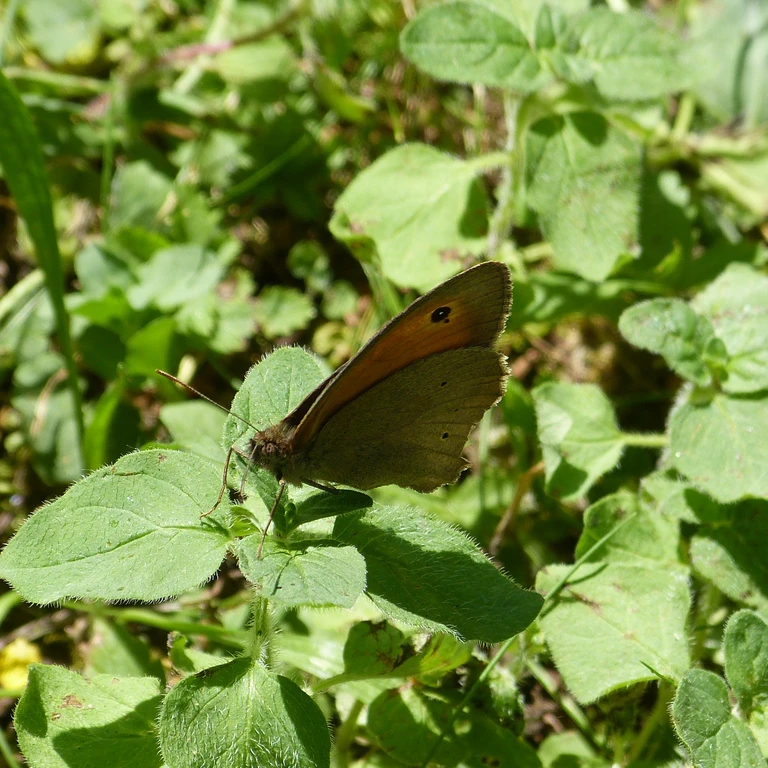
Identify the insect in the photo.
Maniola jurtina
